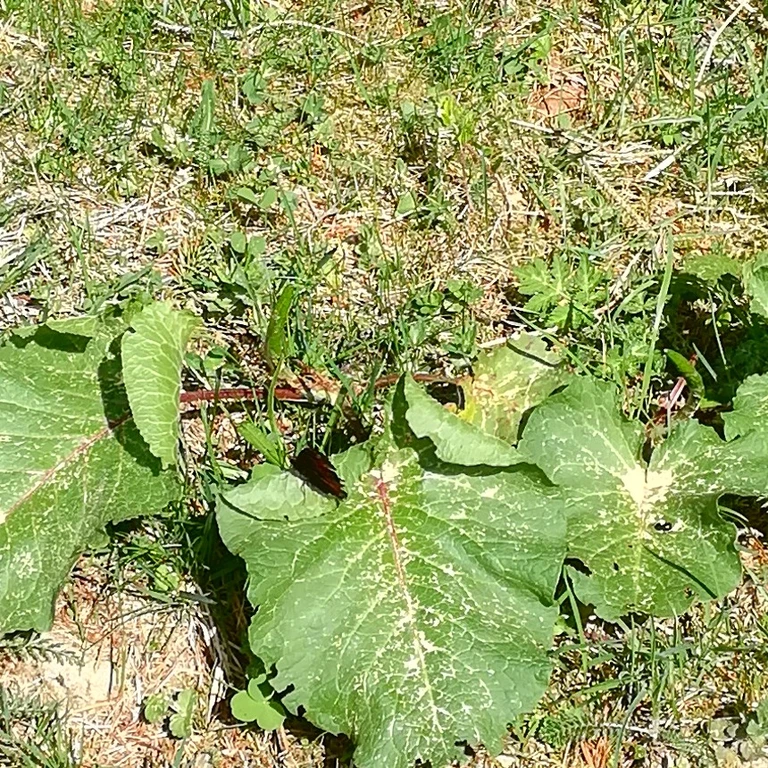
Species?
Aglais io
